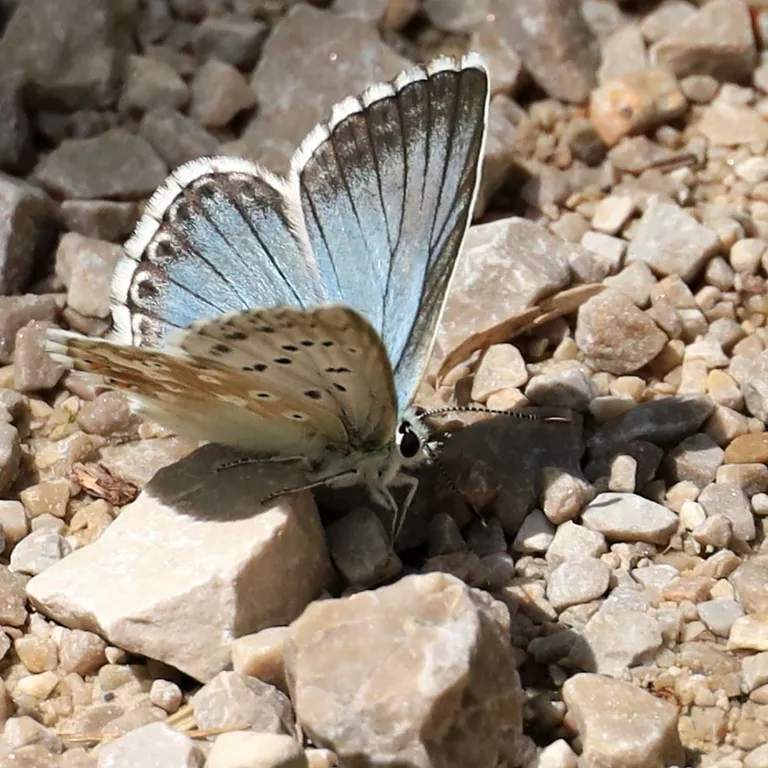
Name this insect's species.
Lysandra coridon
